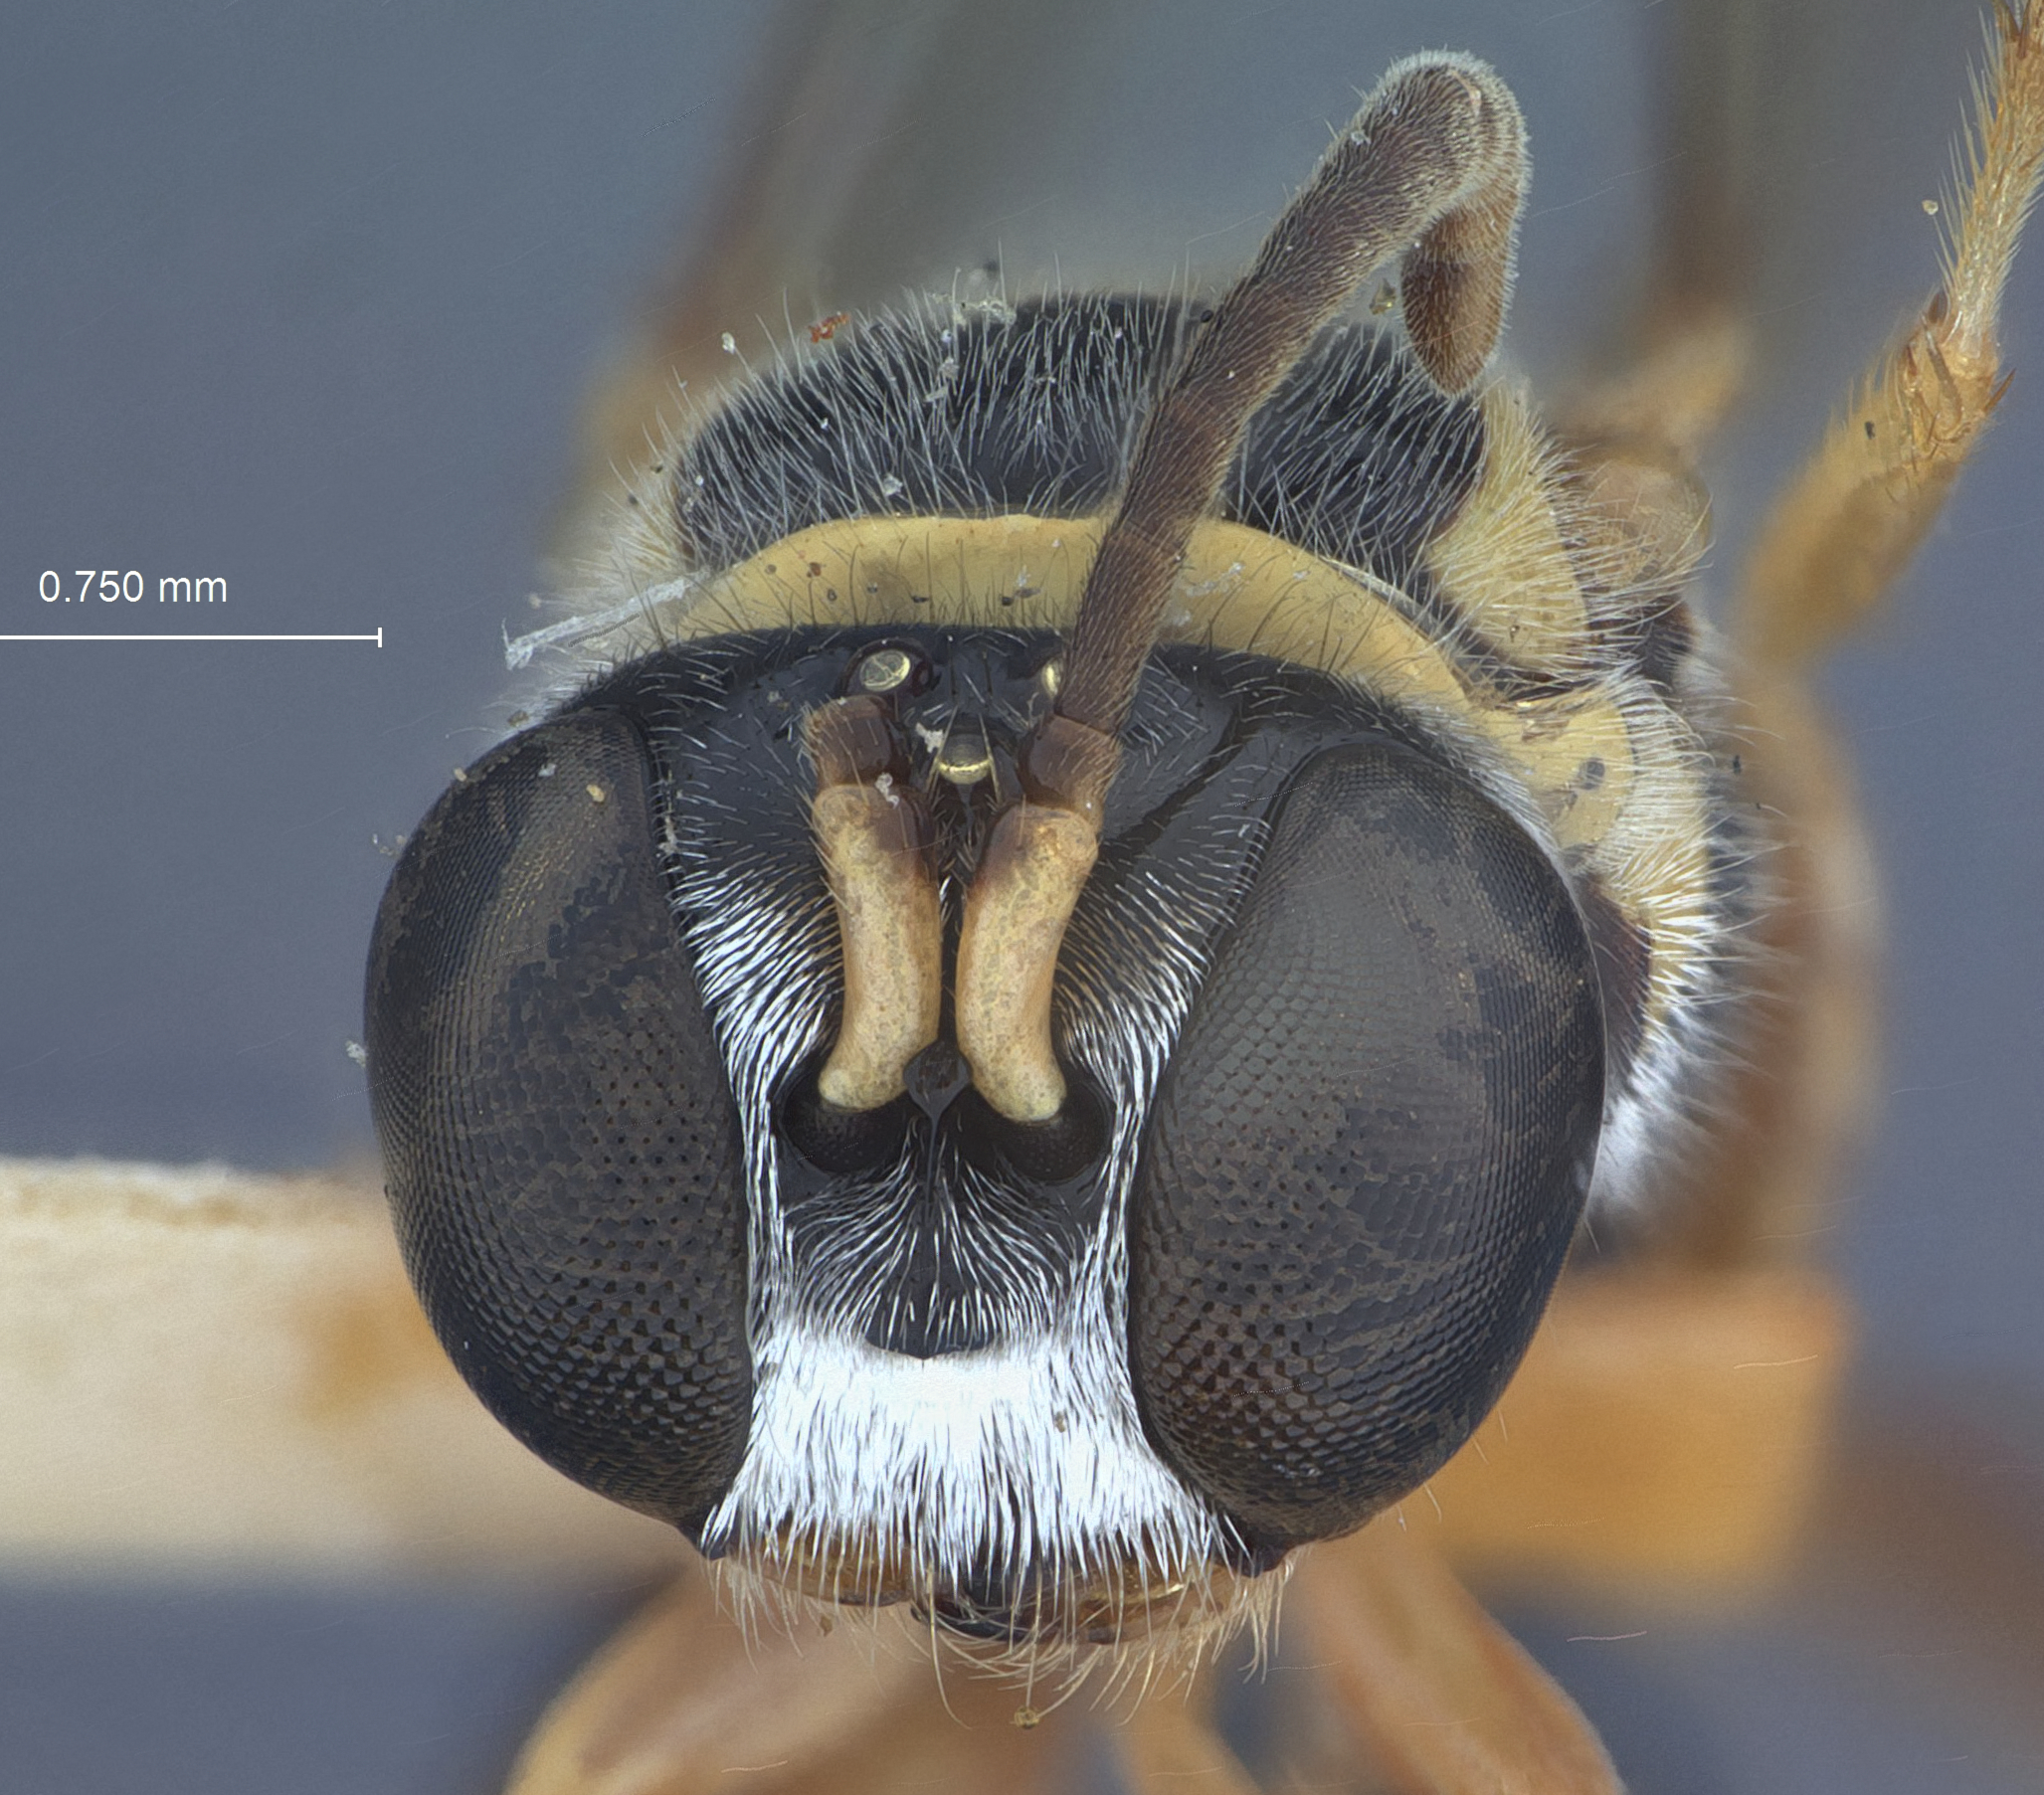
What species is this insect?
Diodontus ecutatus
